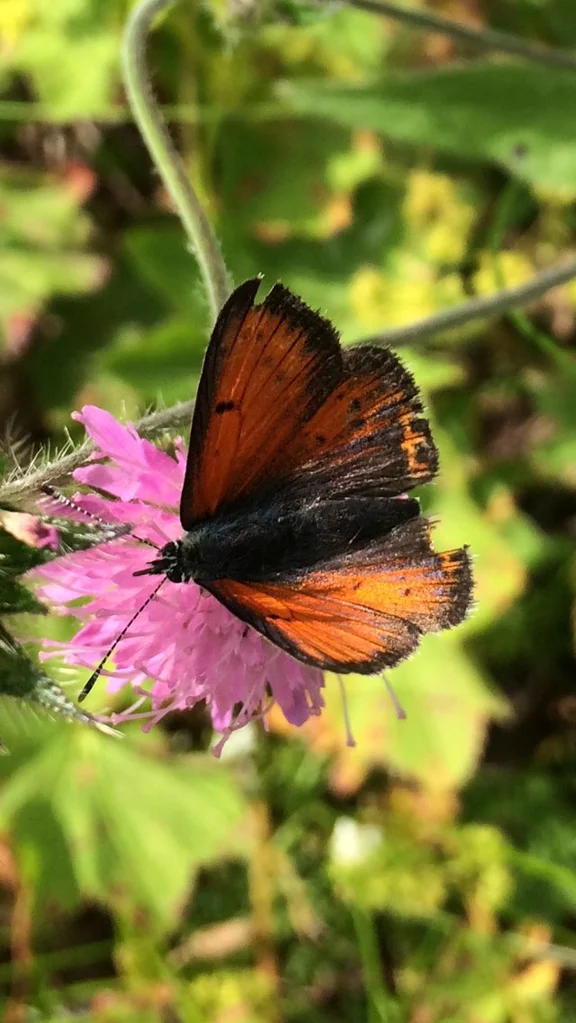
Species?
Lycaena hippothoe (also Palaeochrysophanus hippothoe)
